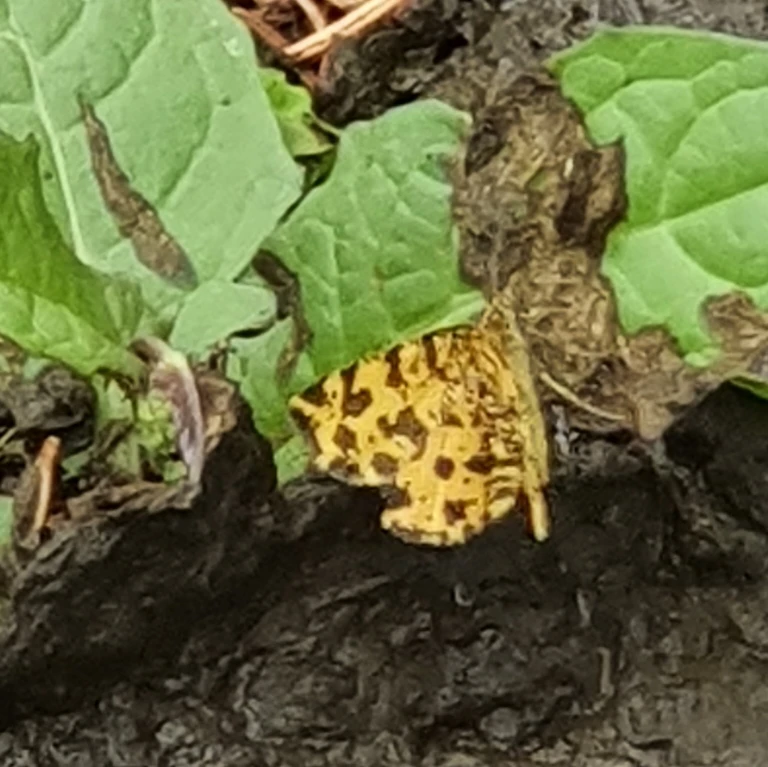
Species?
Pseudopanthera macularia
